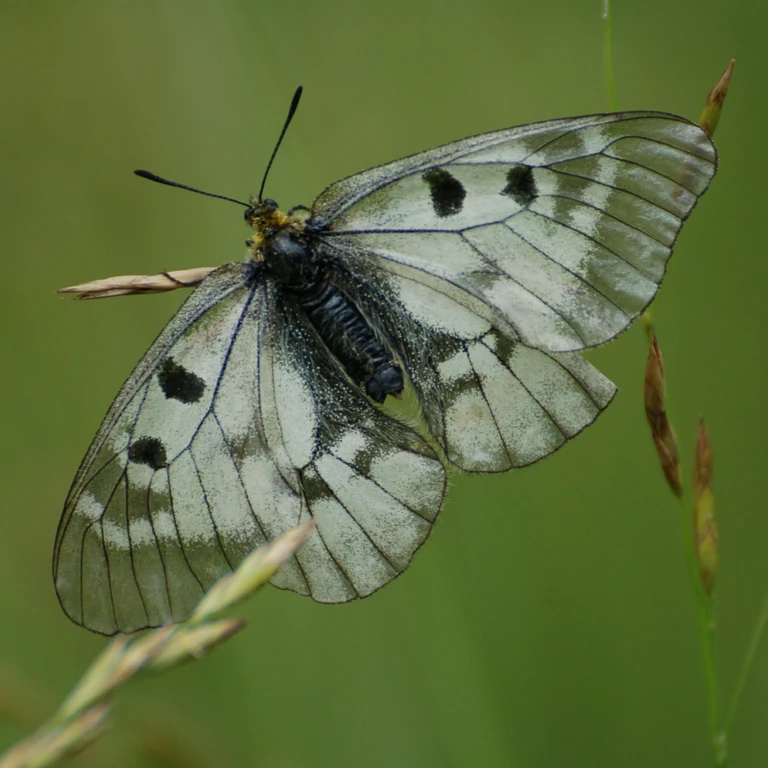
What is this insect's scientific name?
Parnassius mnemosyne
